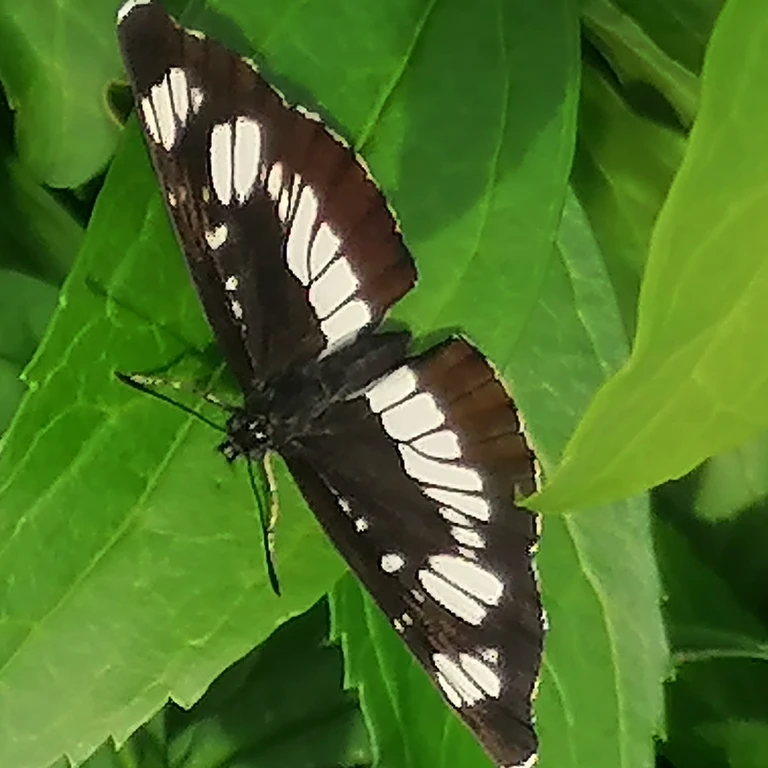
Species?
Neptis rivularis
